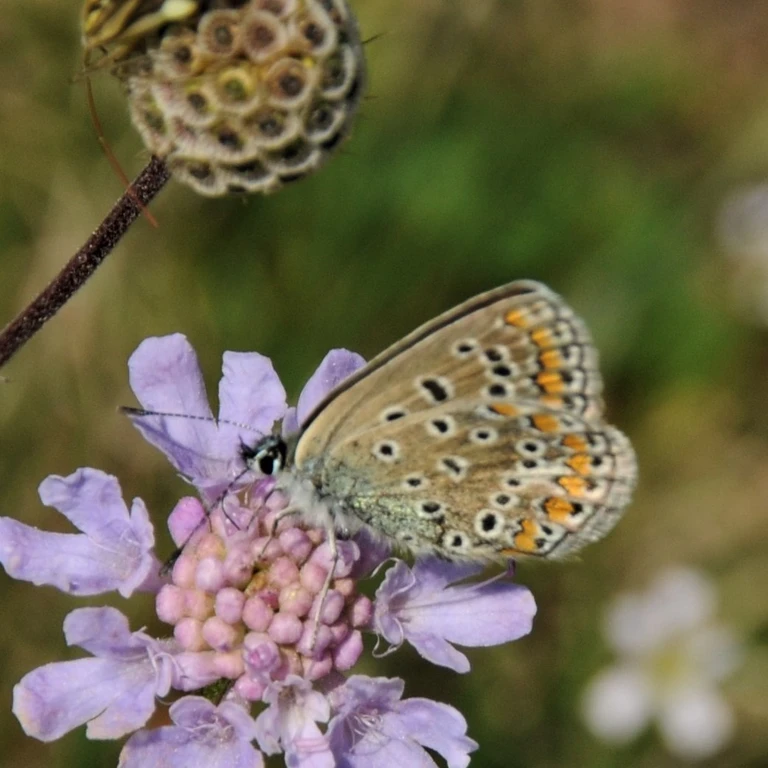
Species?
Polyommatus icarus
